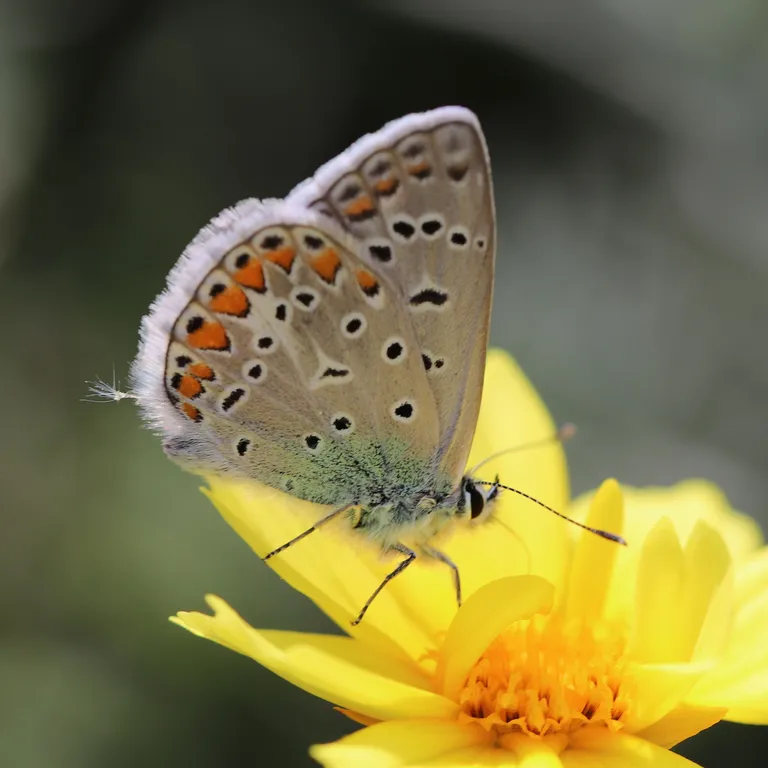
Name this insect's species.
Polyommatus icarus
